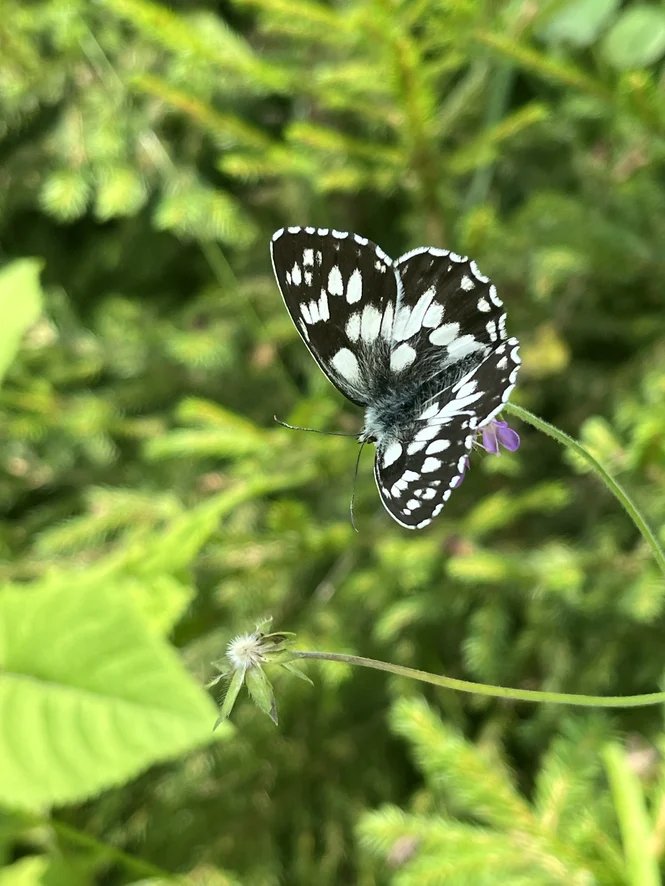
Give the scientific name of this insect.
Melanargia galathea
